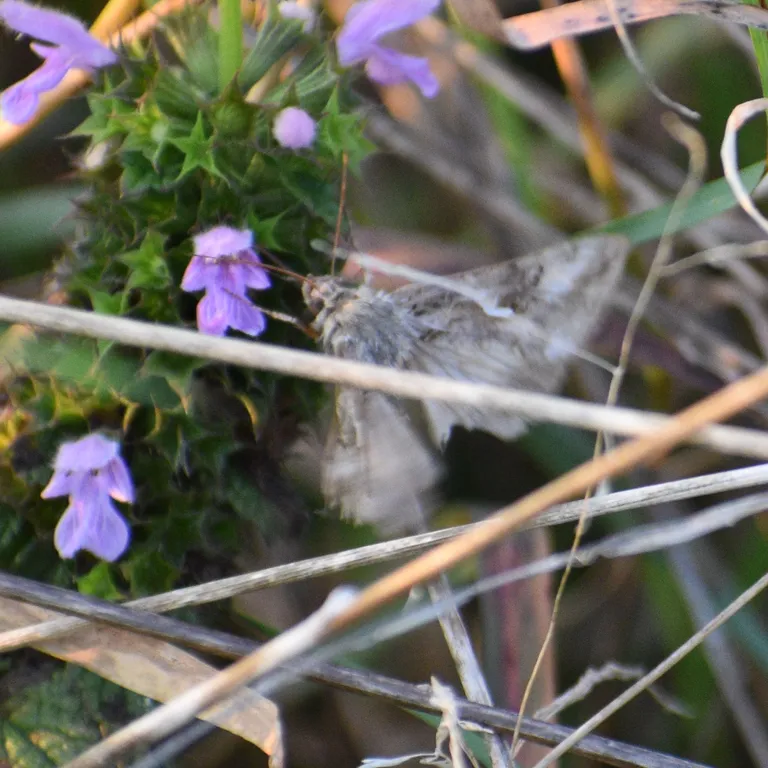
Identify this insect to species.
Autographa gamma
